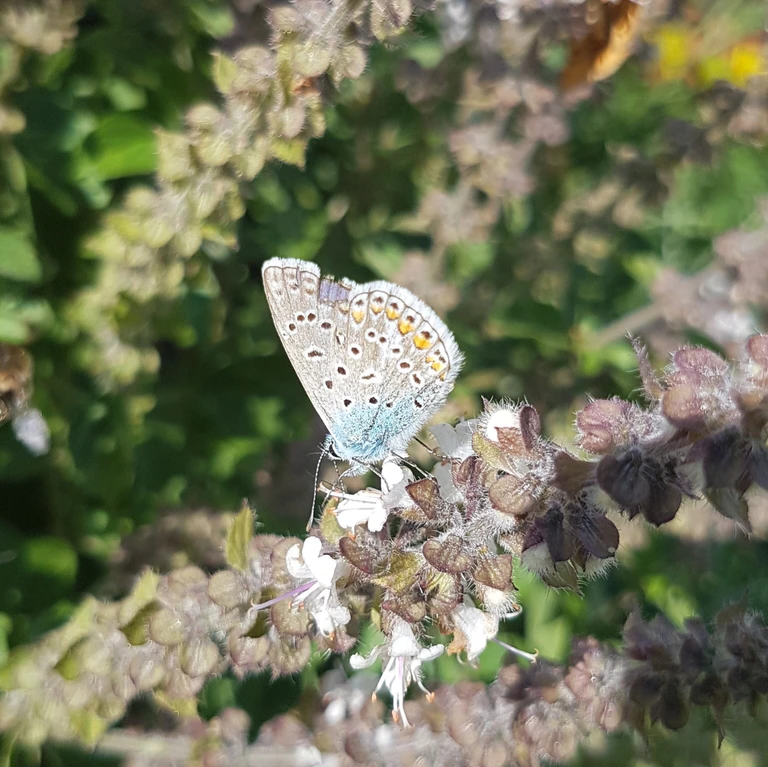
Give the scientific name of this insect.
Polyommatus icarus
